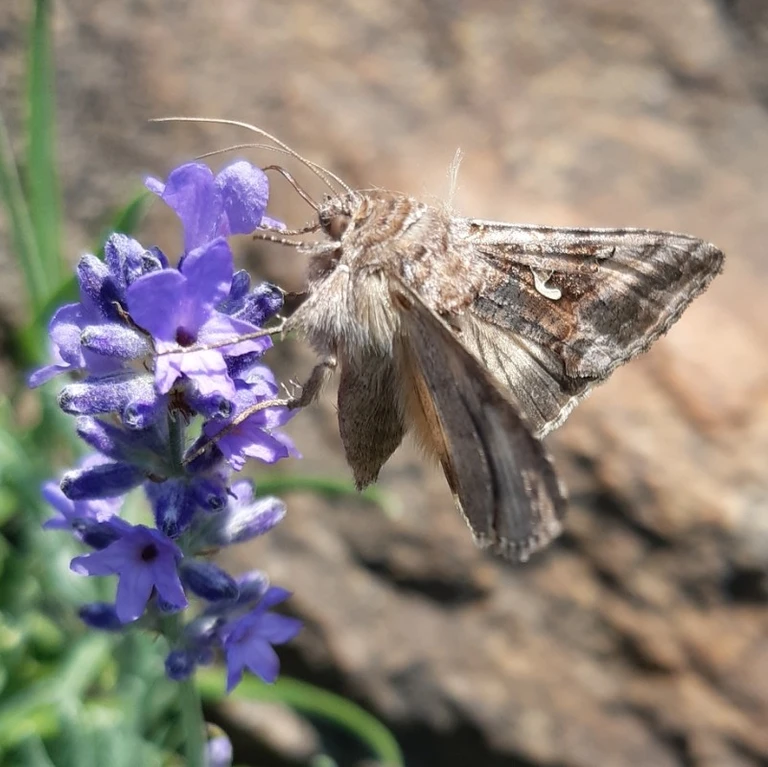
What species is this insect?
Autographa gamma
